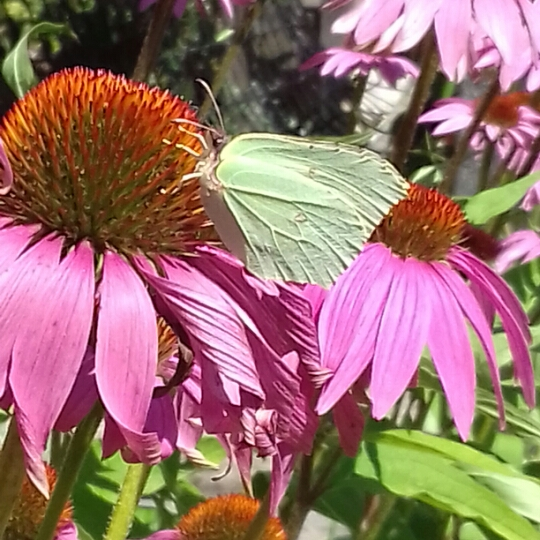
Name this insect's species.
Gonepteryx rhamni
